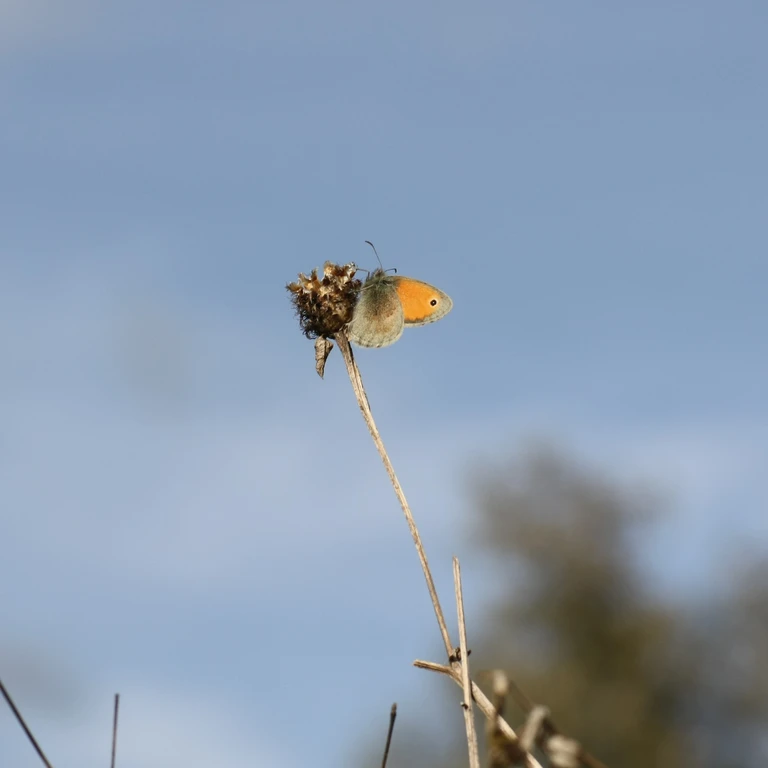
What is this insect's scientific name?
Coenonympha pamphilus
